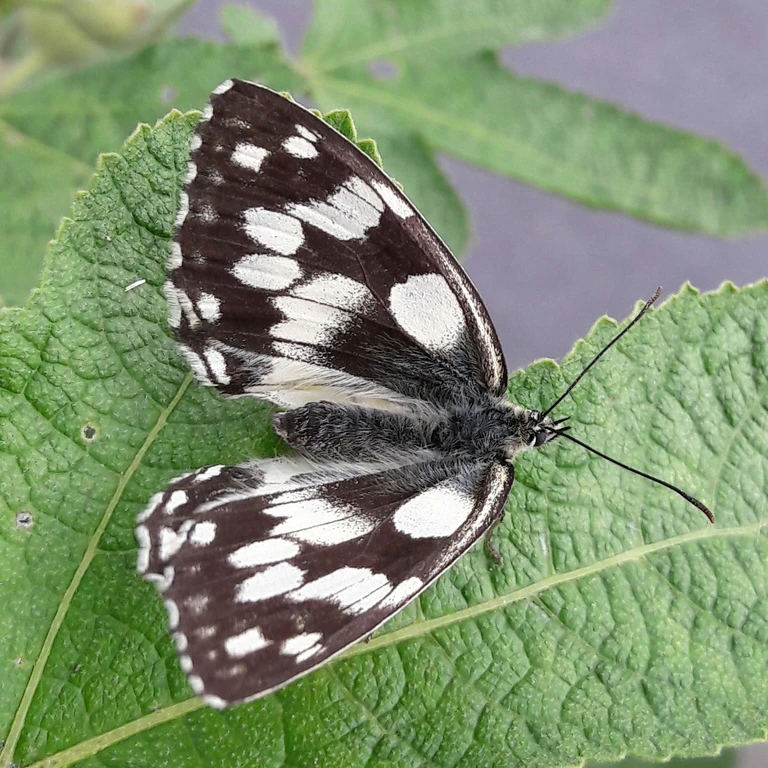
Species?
Melanargia galathea
